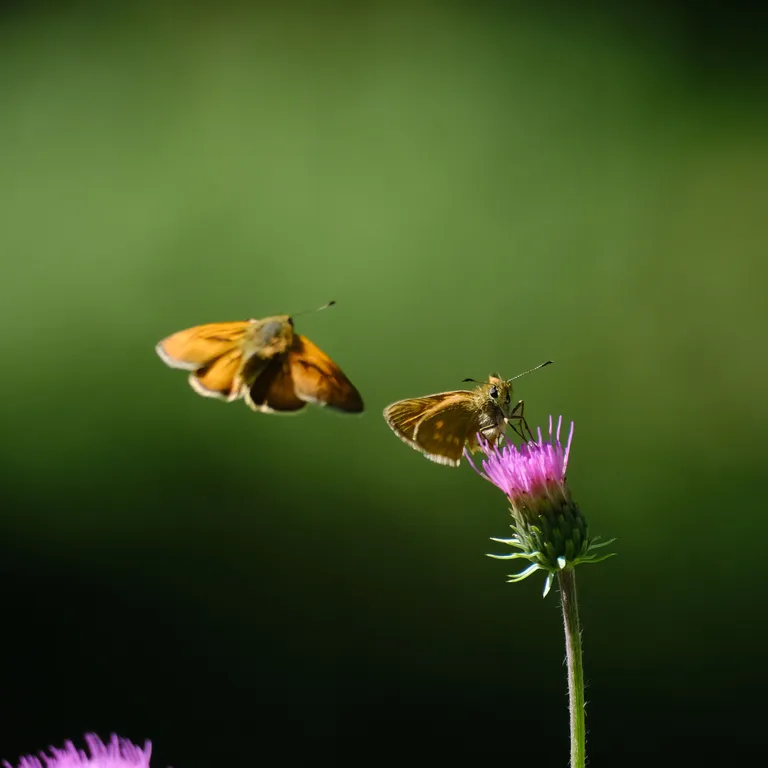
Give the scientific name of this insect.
Ochlodes sylvanus (also Ochlodes venata)
